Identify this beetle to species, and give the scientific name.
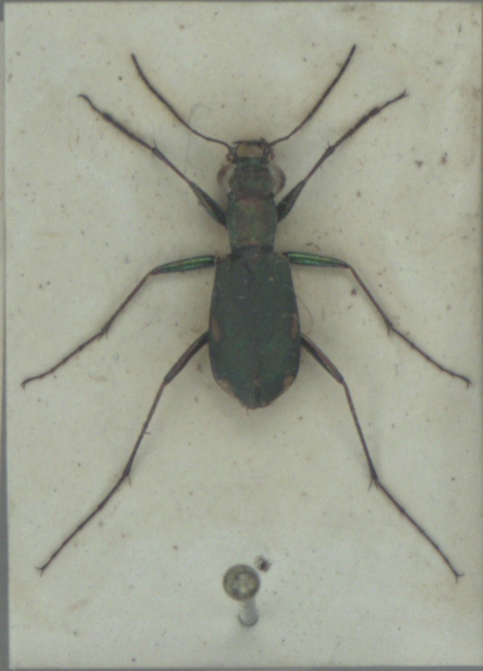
Cylindera germanica
